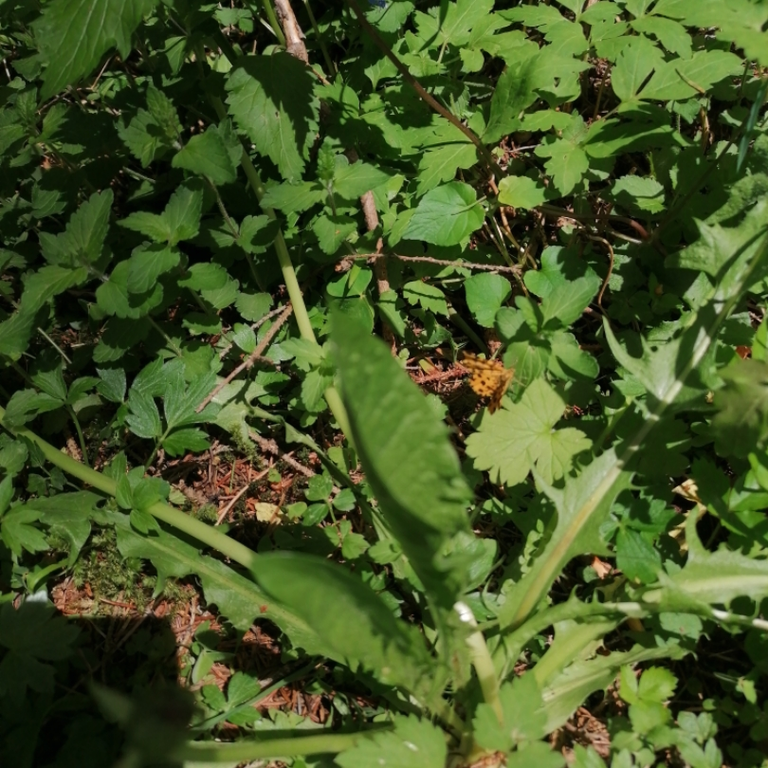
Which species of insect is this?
Pseudopanthera macularia
